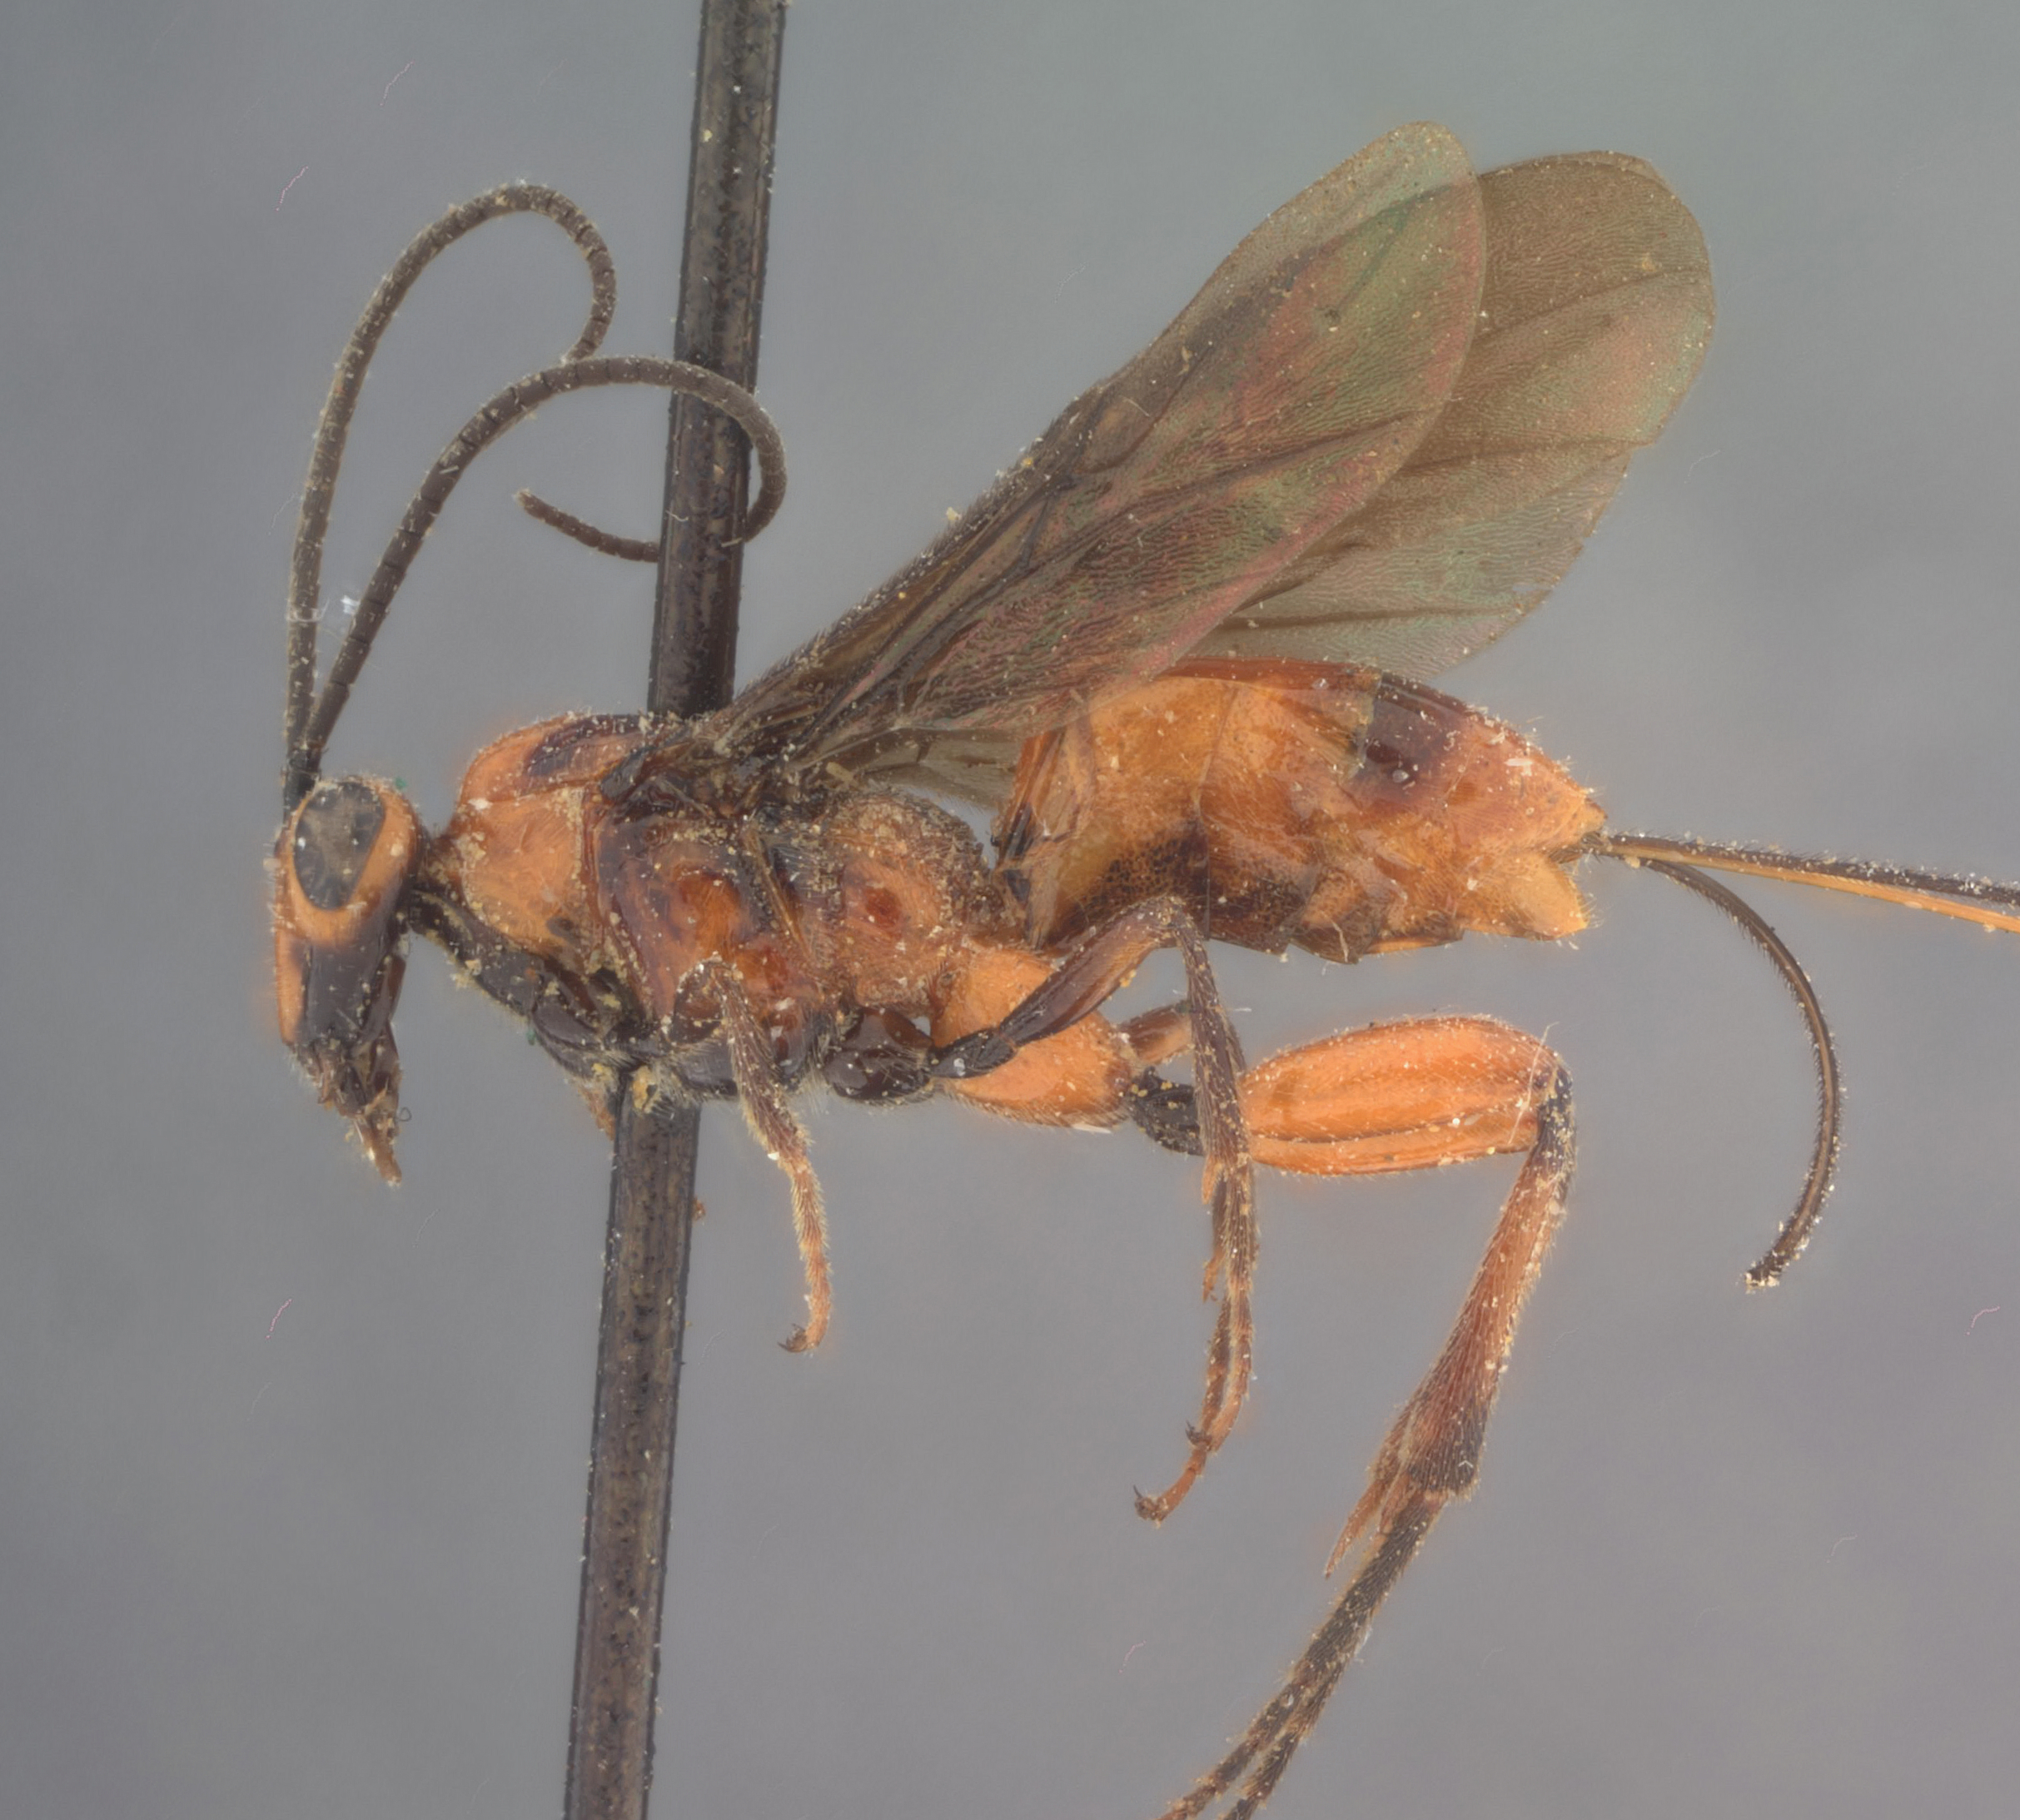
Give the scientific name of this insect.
Bracon washingtonensis
